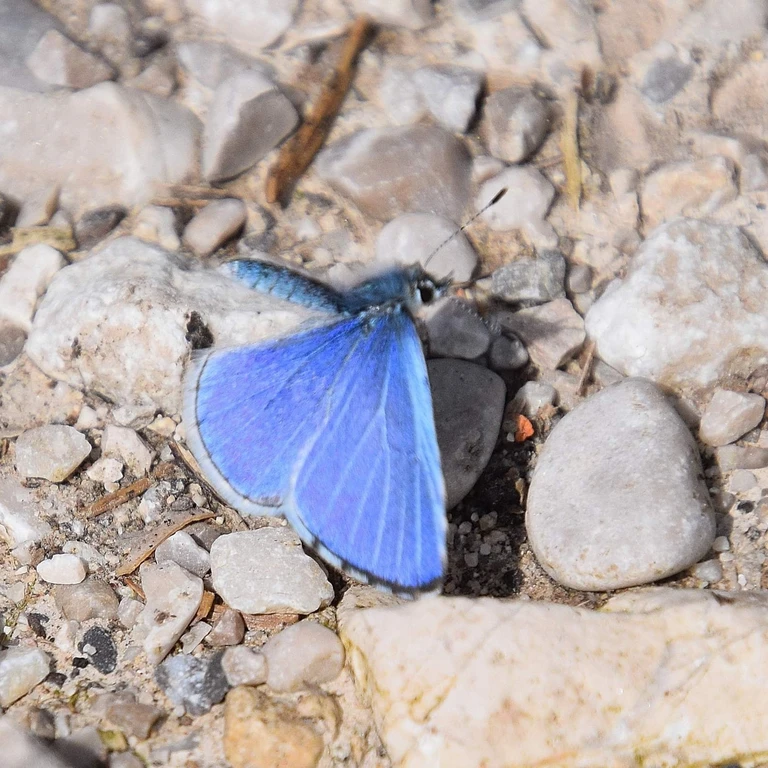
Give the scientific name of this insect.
Celastrina argiolus
